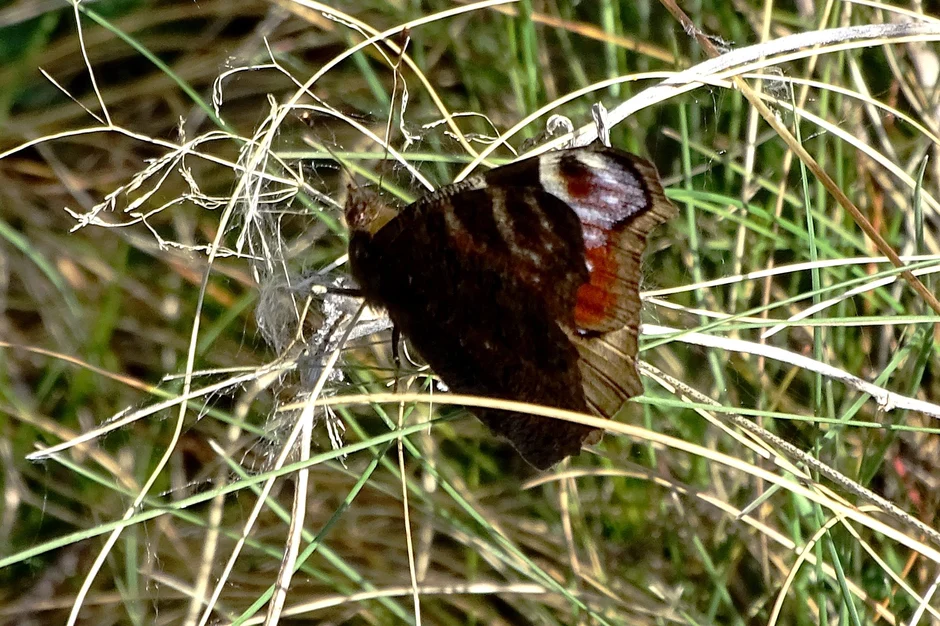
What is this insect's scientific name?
Aglais io
